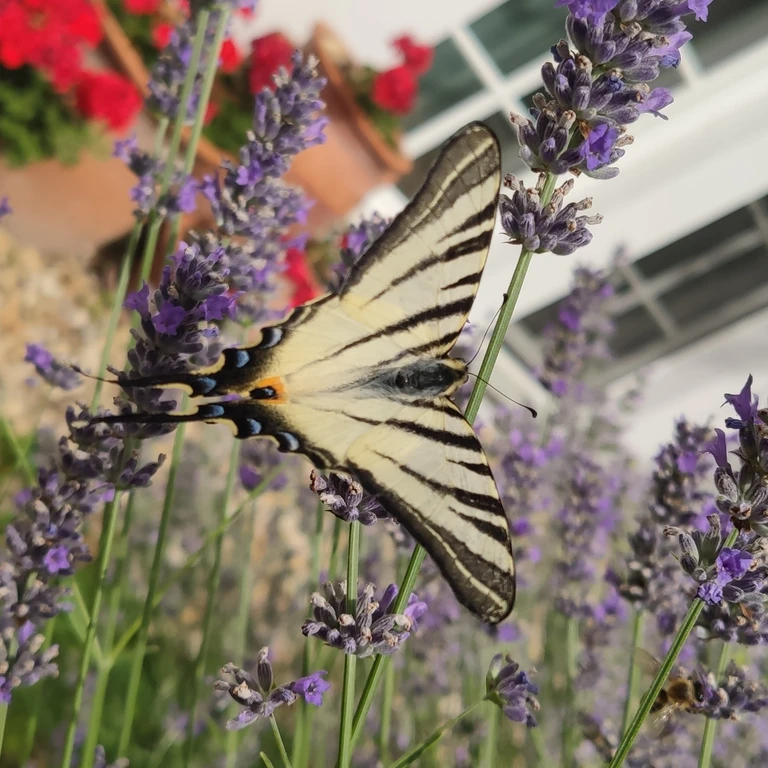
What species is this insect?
Iphiclides podalirius
